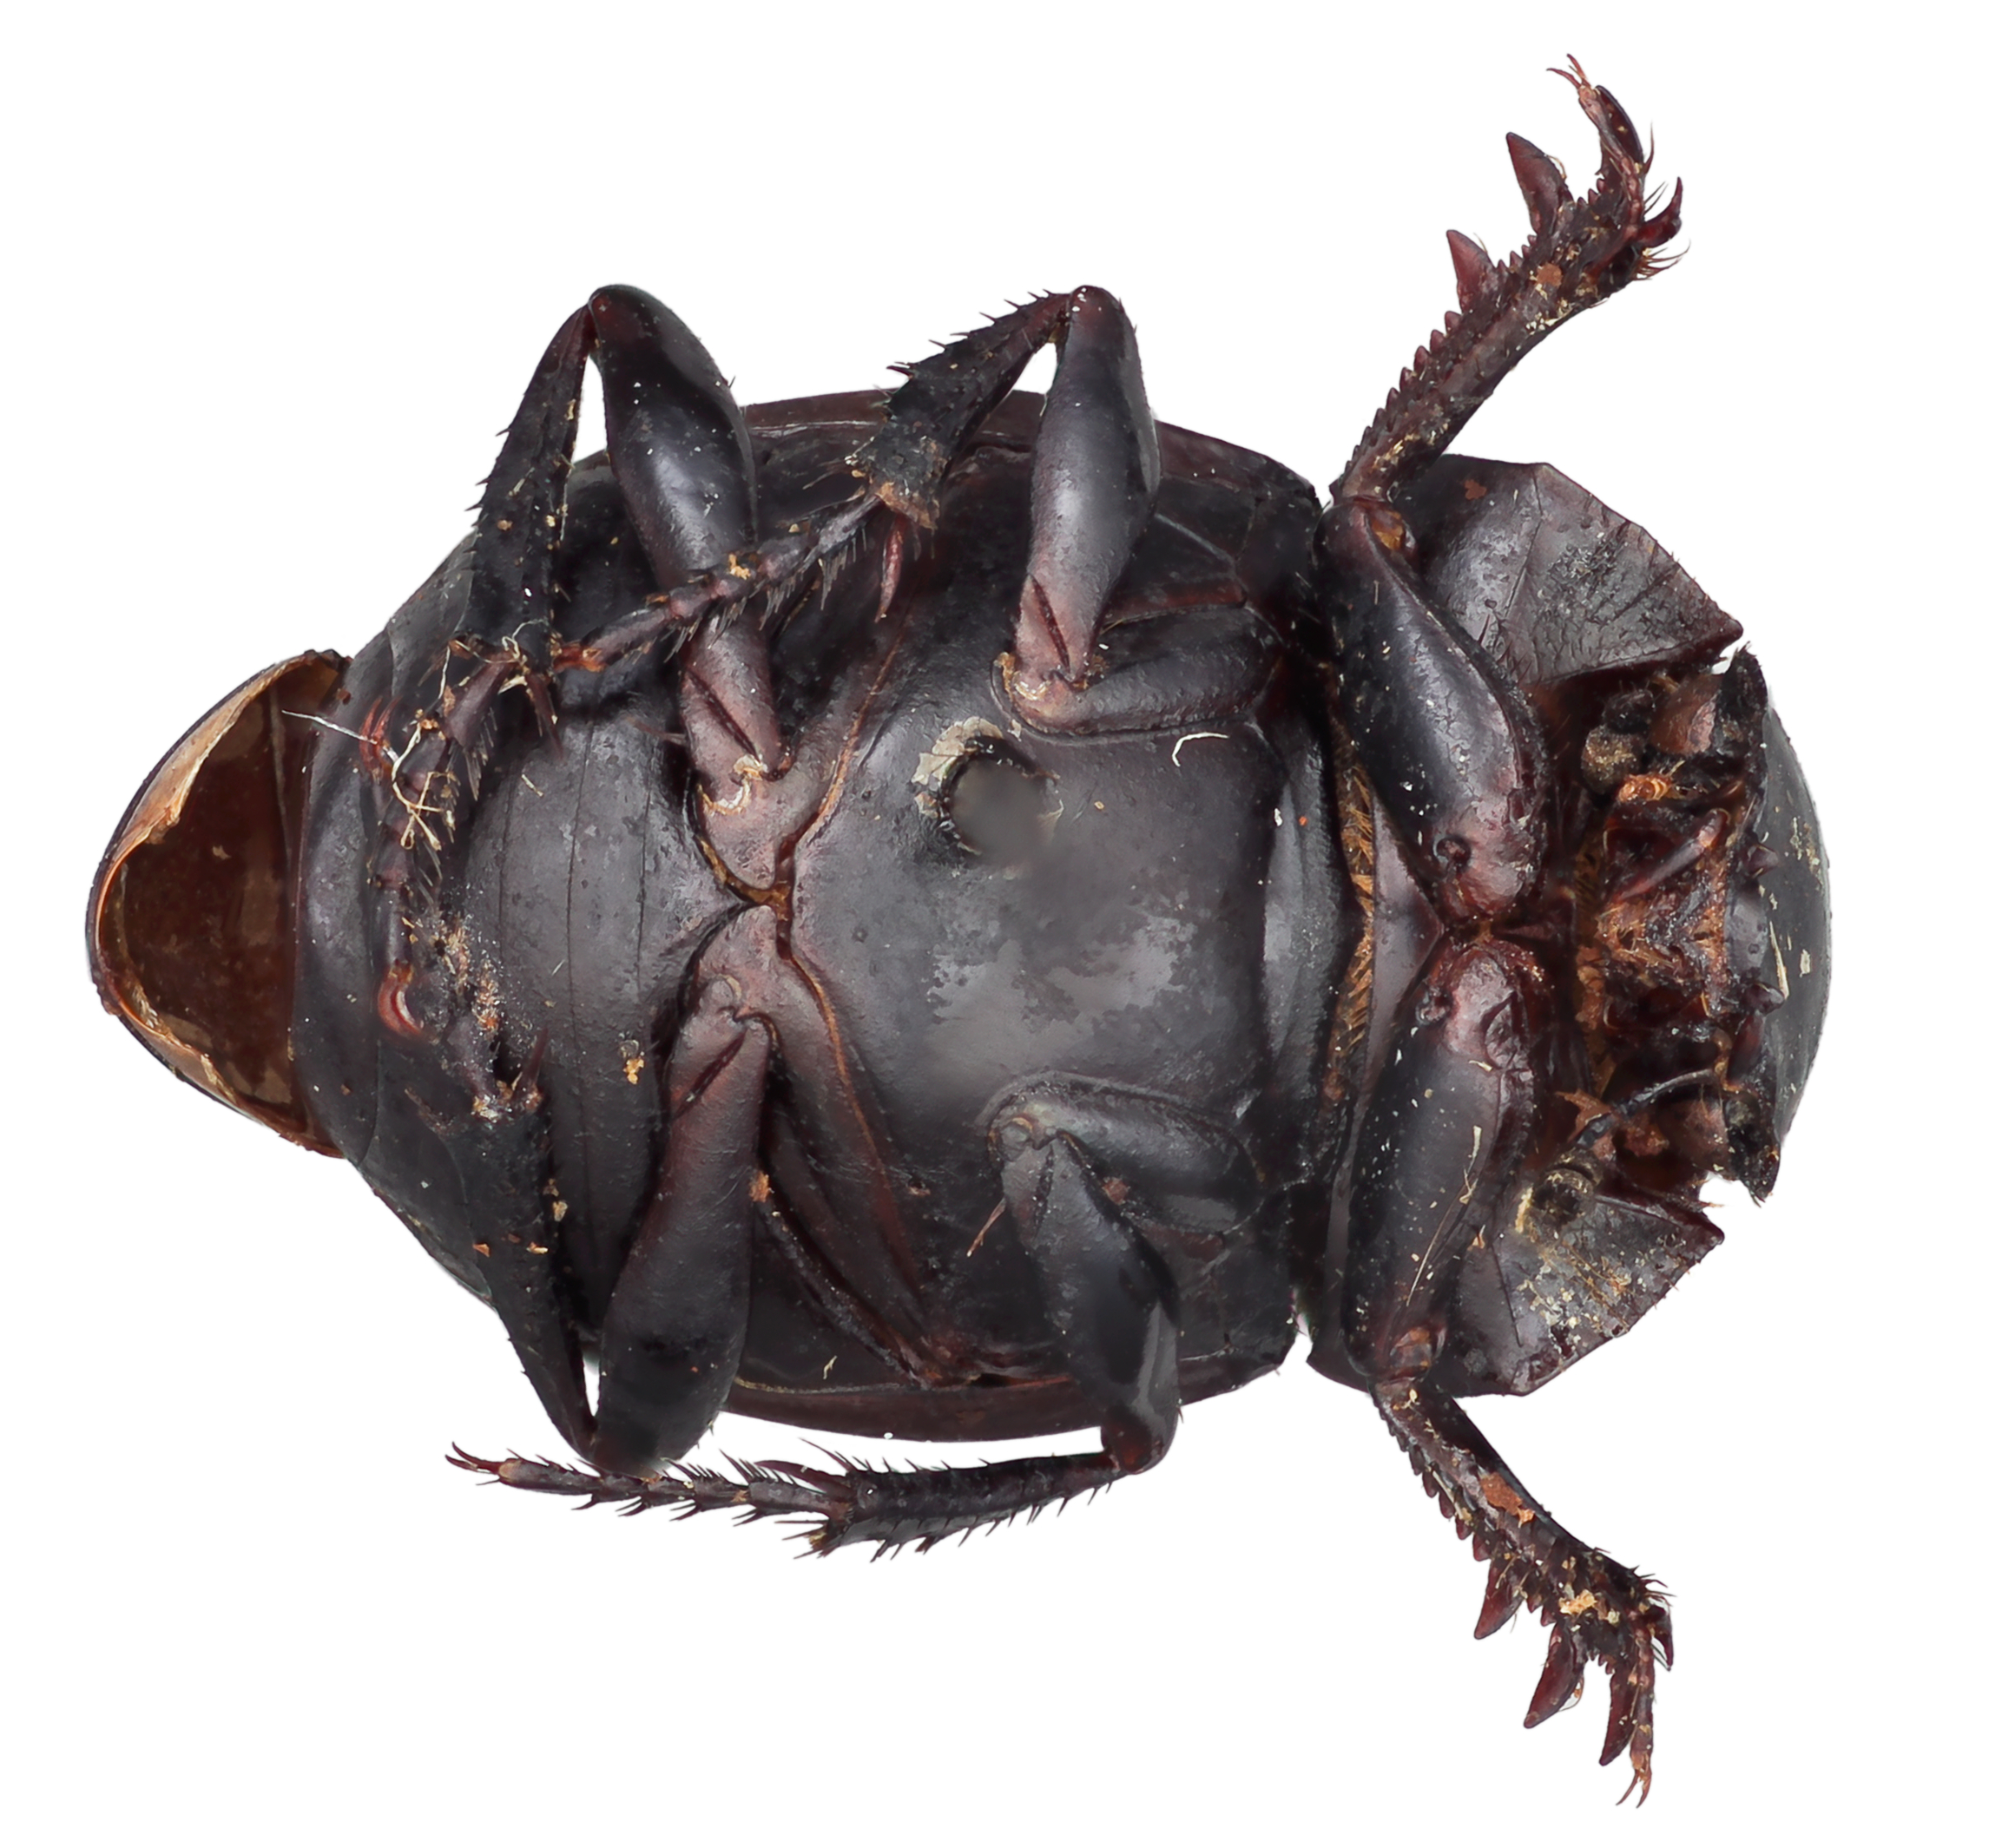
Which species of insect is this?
Canthon bifurcatus
